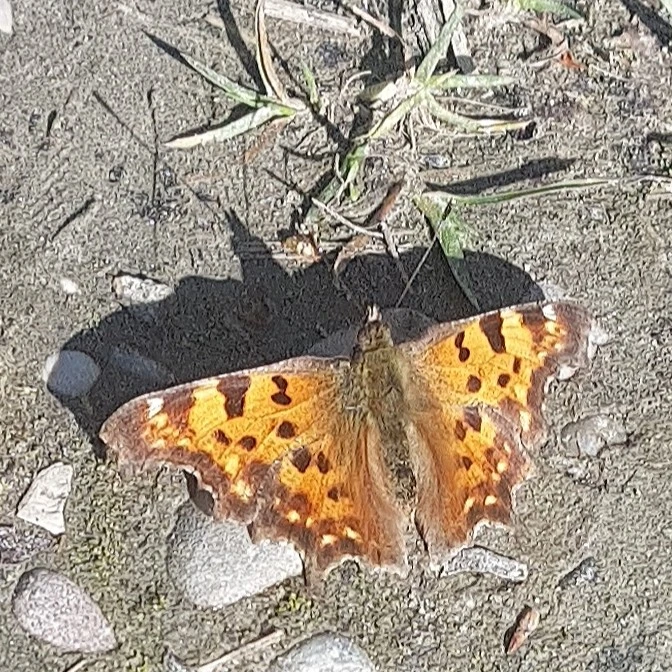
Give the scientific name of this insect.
Polygonia c-album
